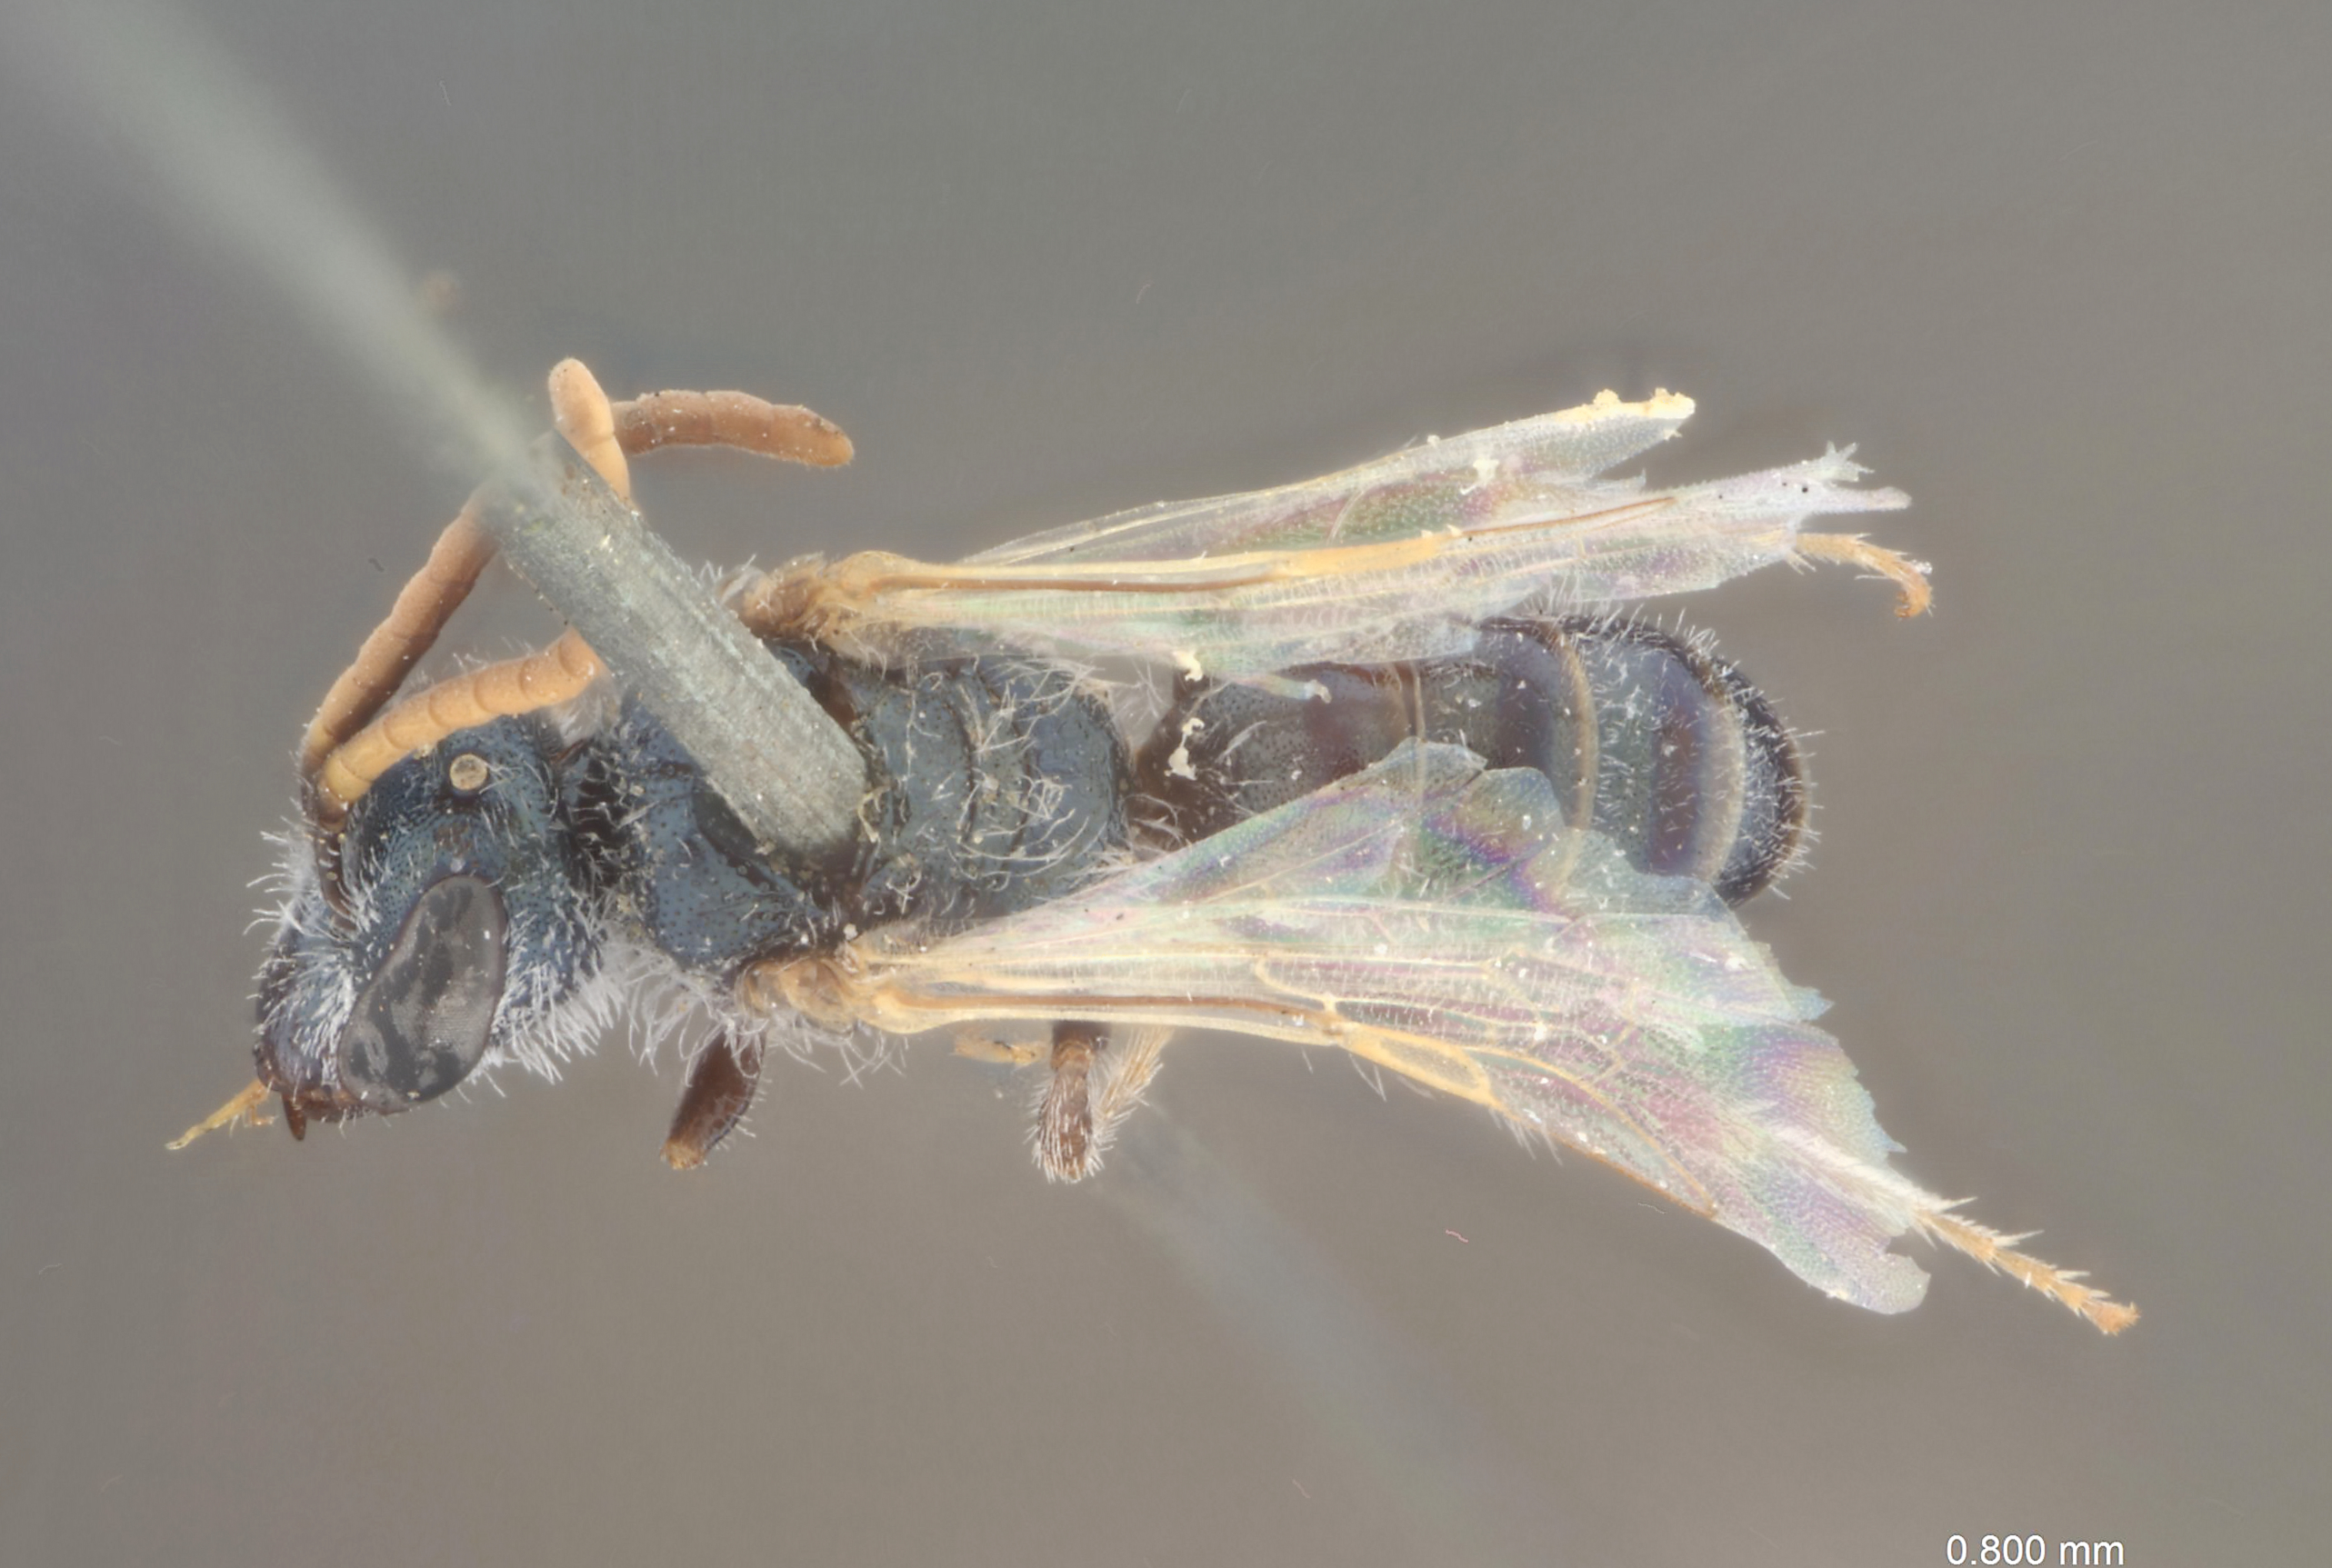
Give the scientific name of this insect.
Halictus actuarius
